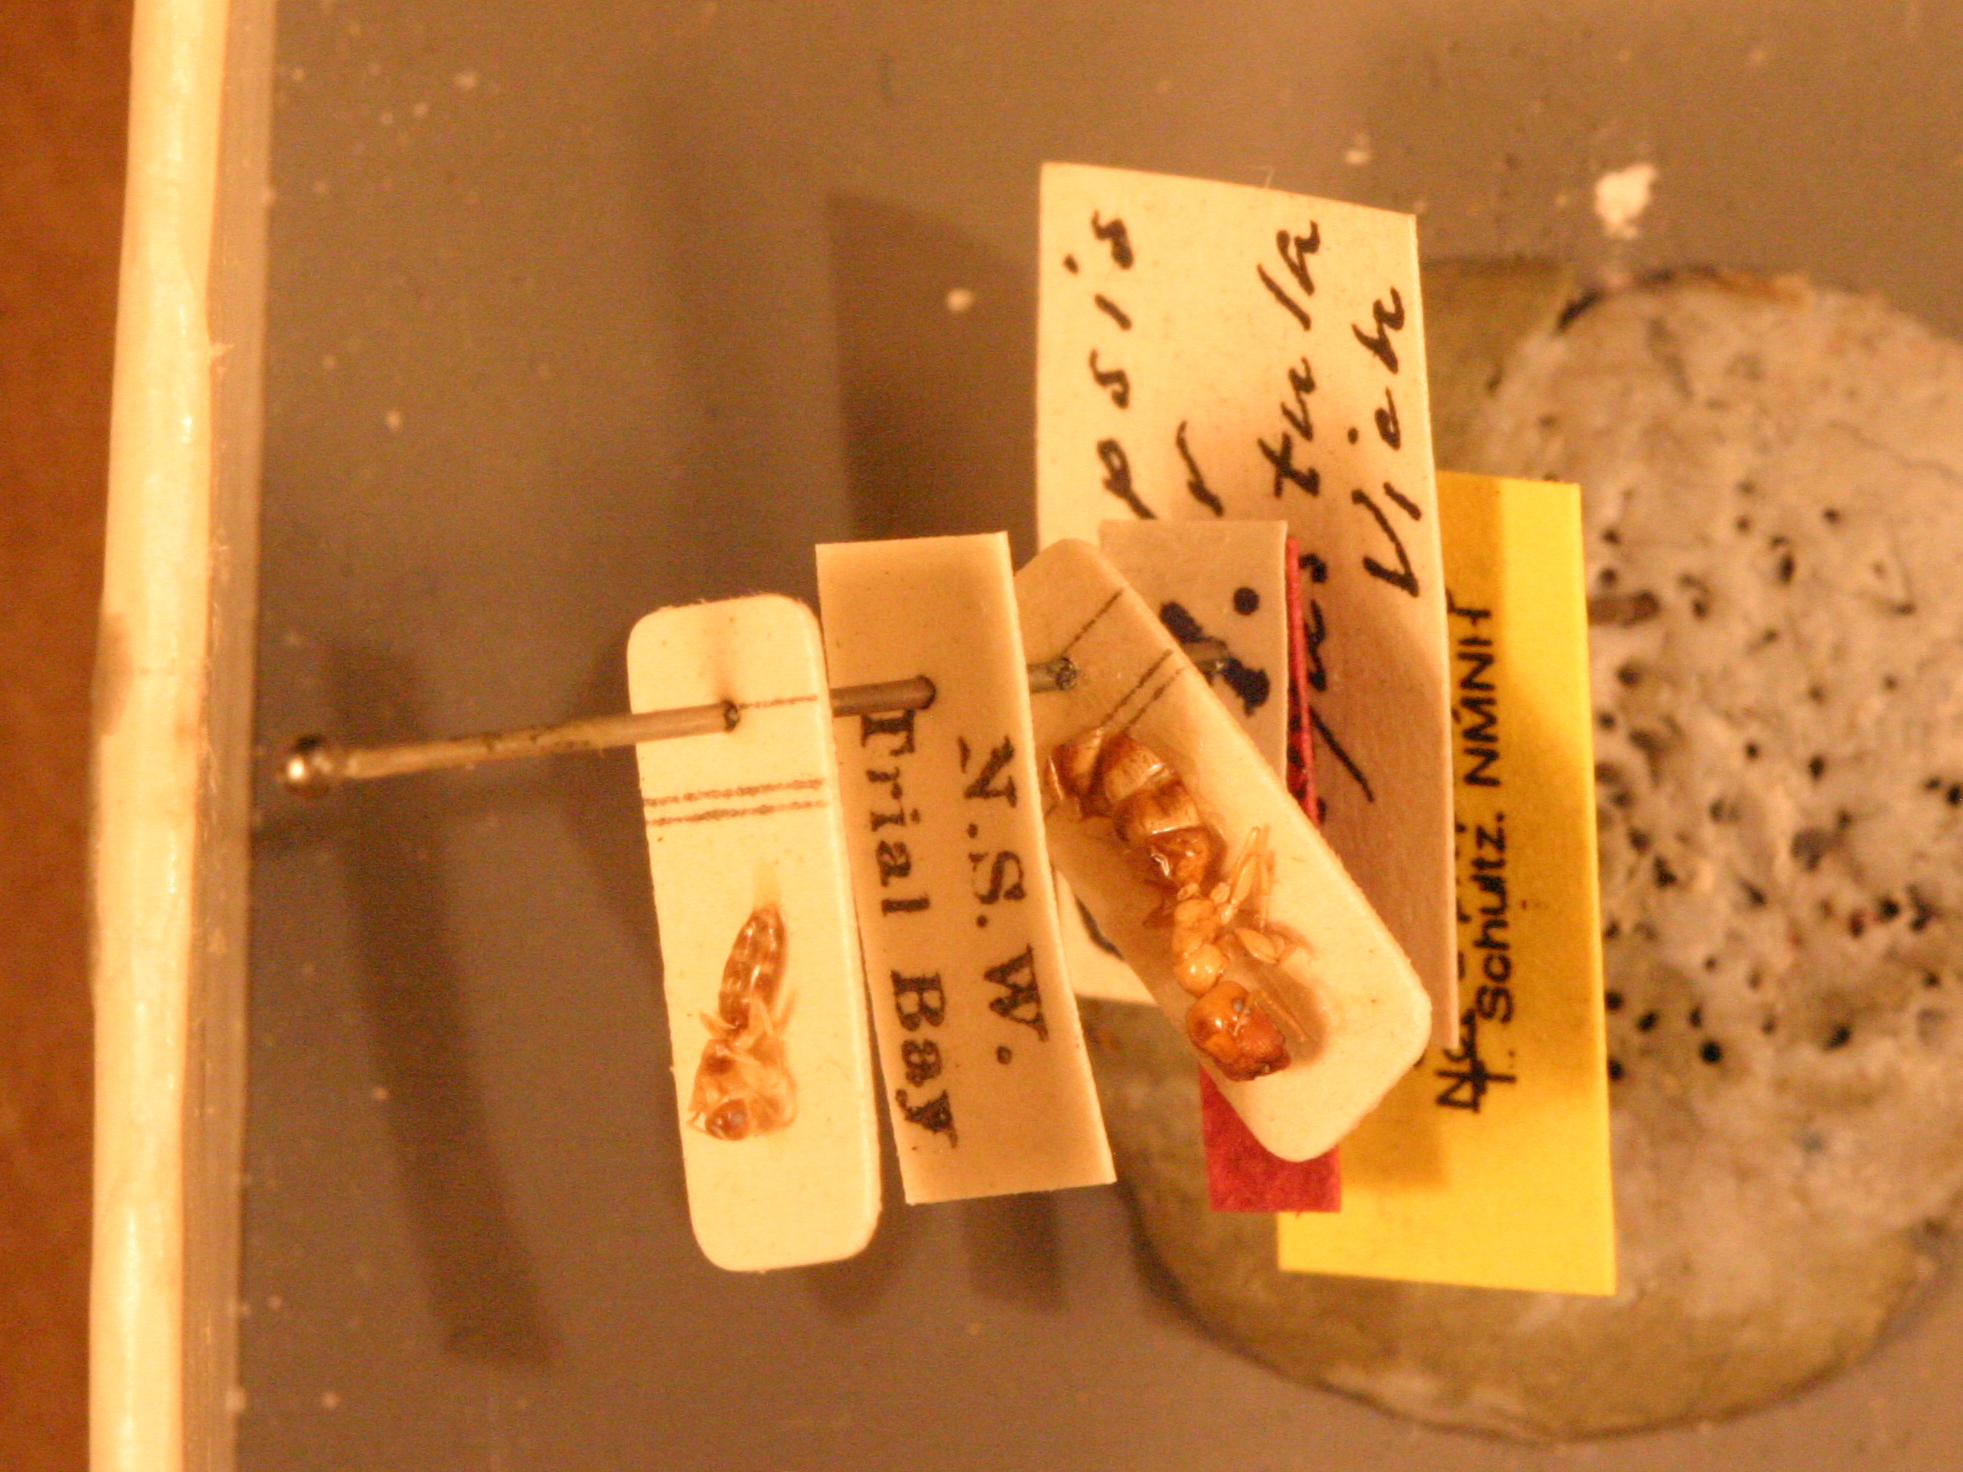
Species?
Camponotus fictor
